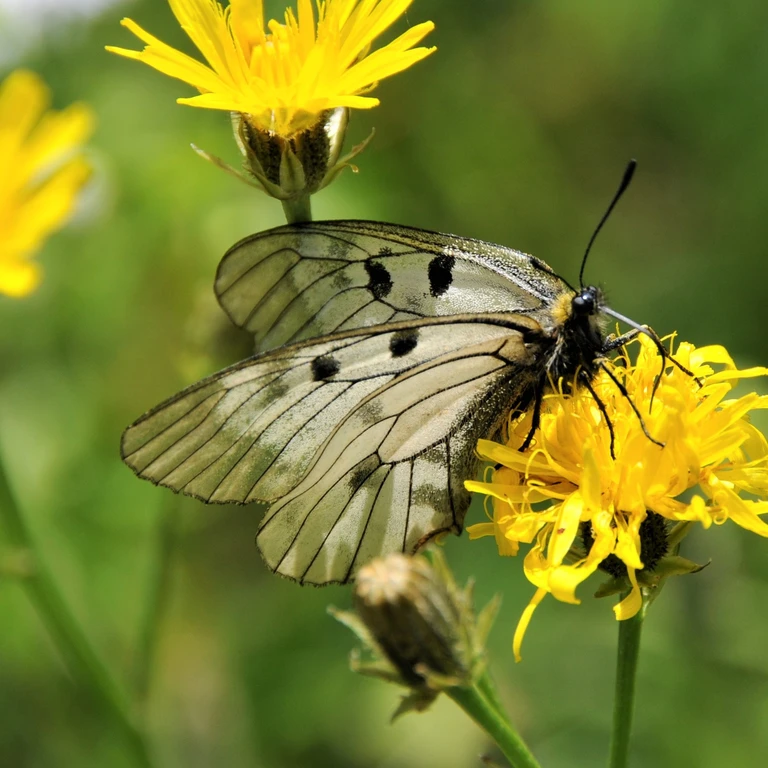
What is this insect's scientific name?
Parnassius mnemosyne
